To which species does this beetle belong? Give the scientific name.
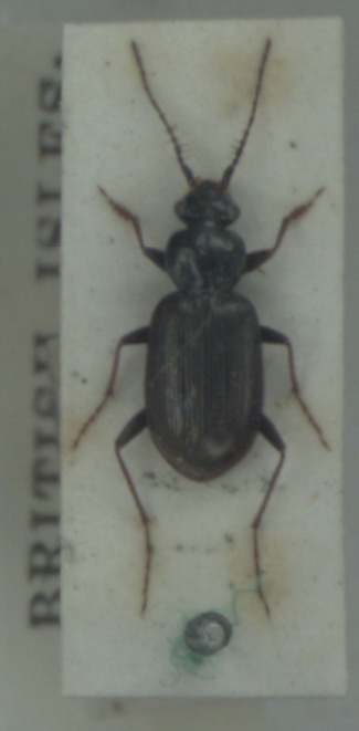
Loricera pilicornis
